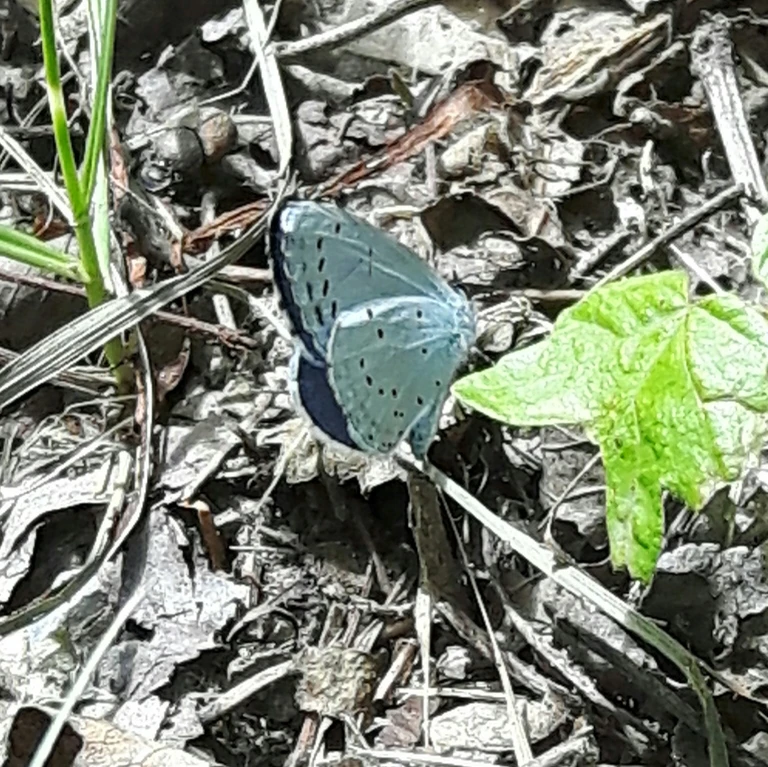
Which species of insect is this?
Celastrina argiolus
